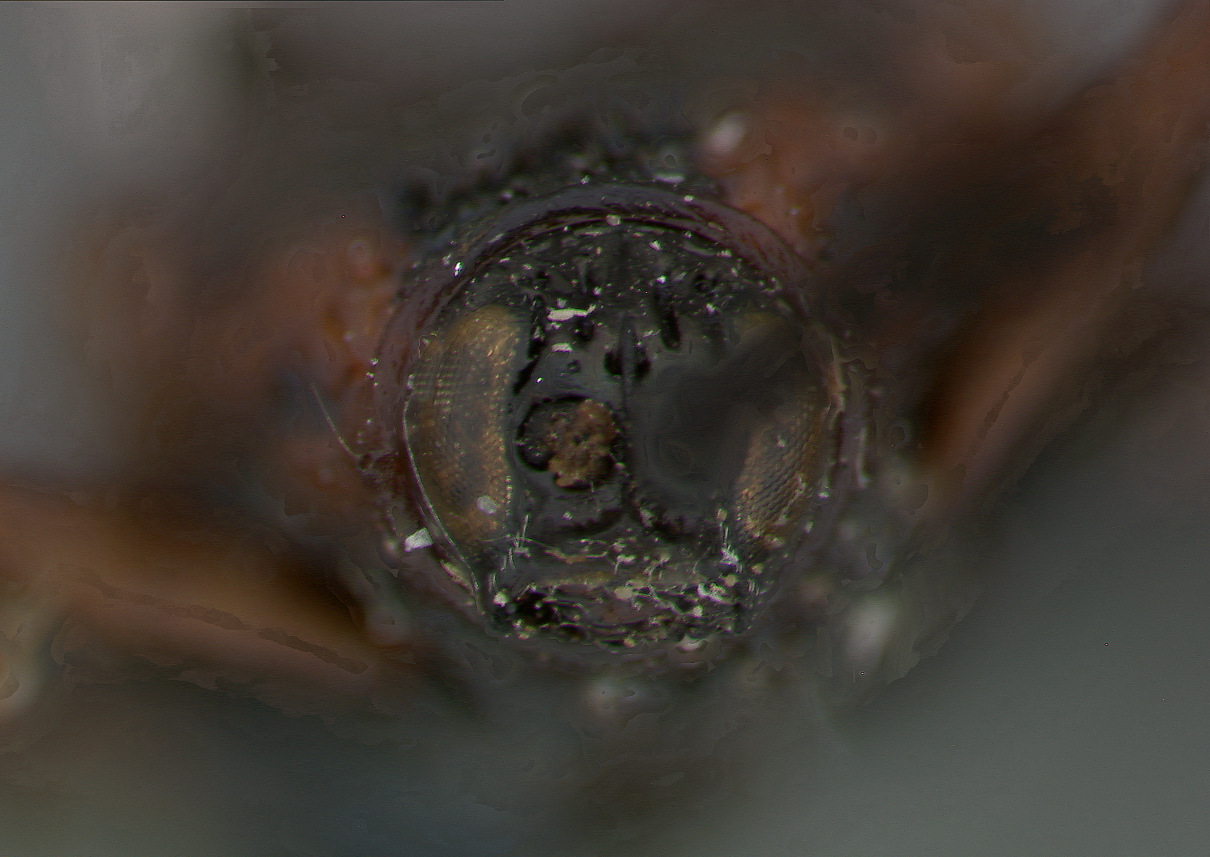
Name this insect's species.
Euprionota bruchi
